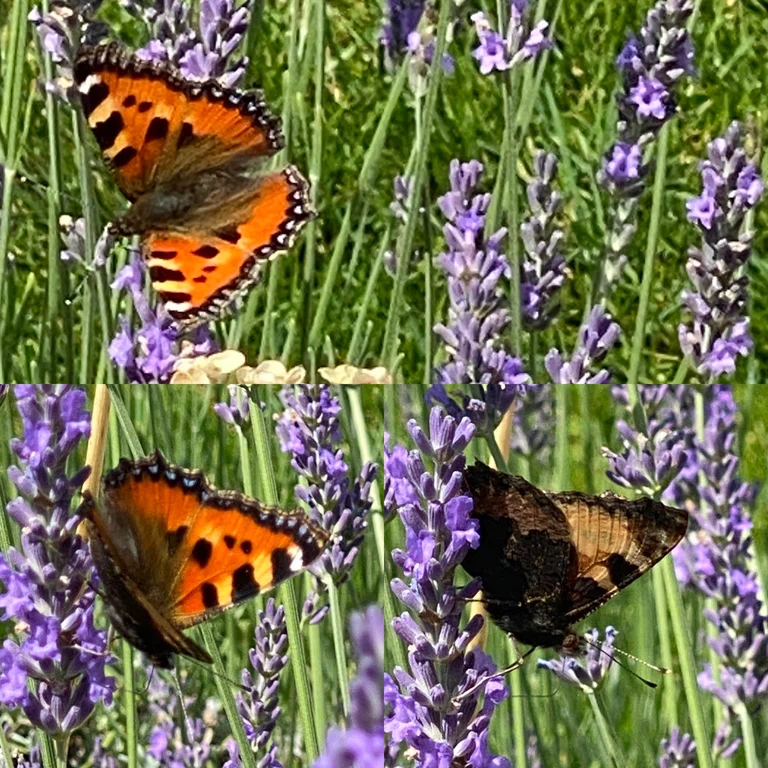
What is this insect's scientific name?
Aglais urticae
